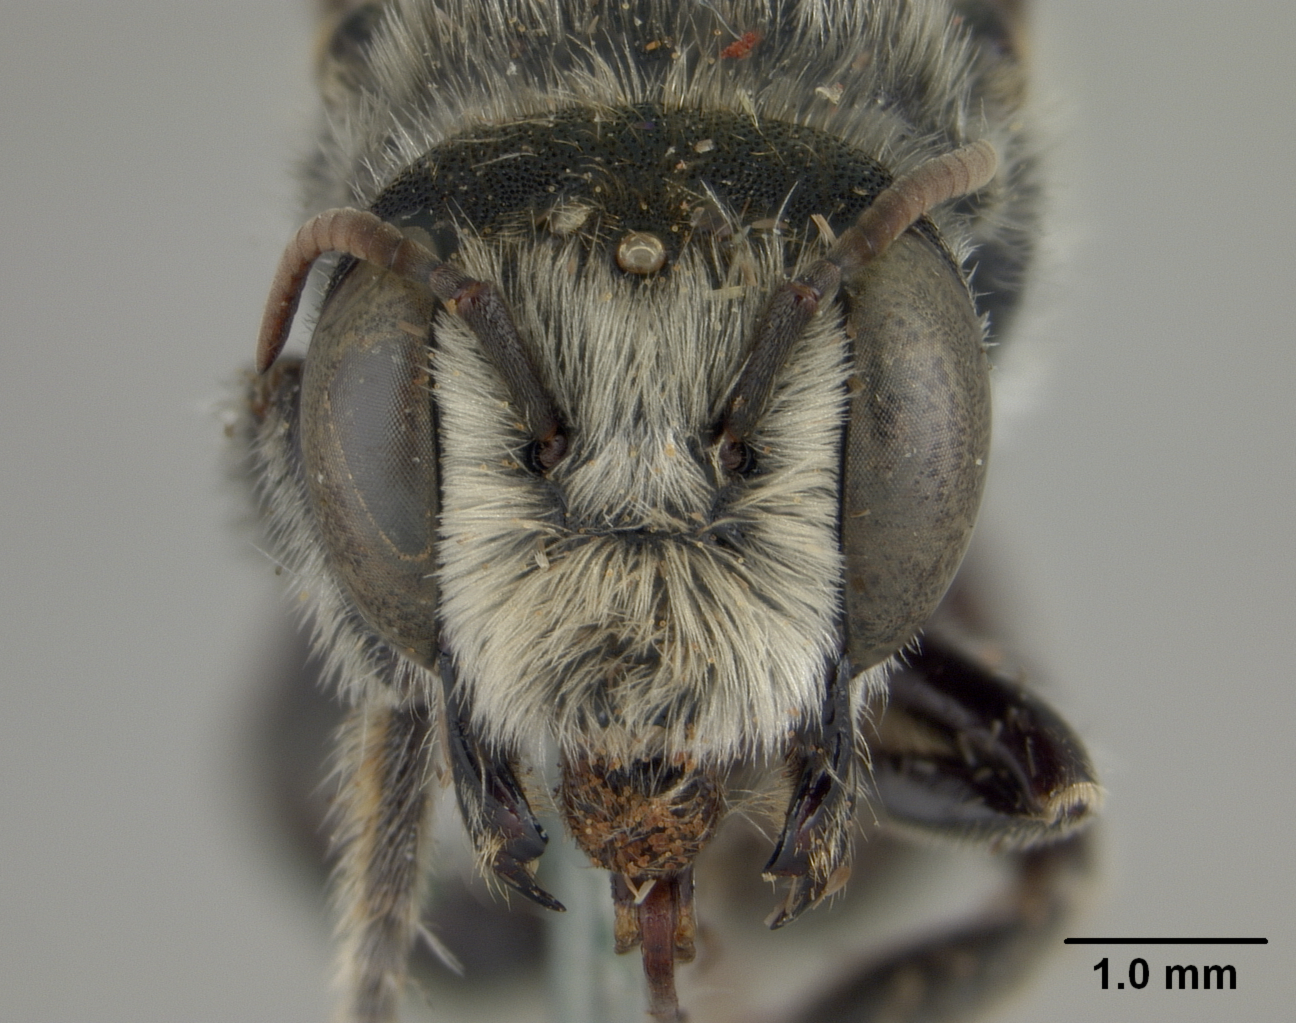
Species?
Hoplitis anodontura
